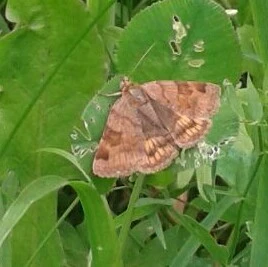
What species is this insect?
Euclidia glyphica
